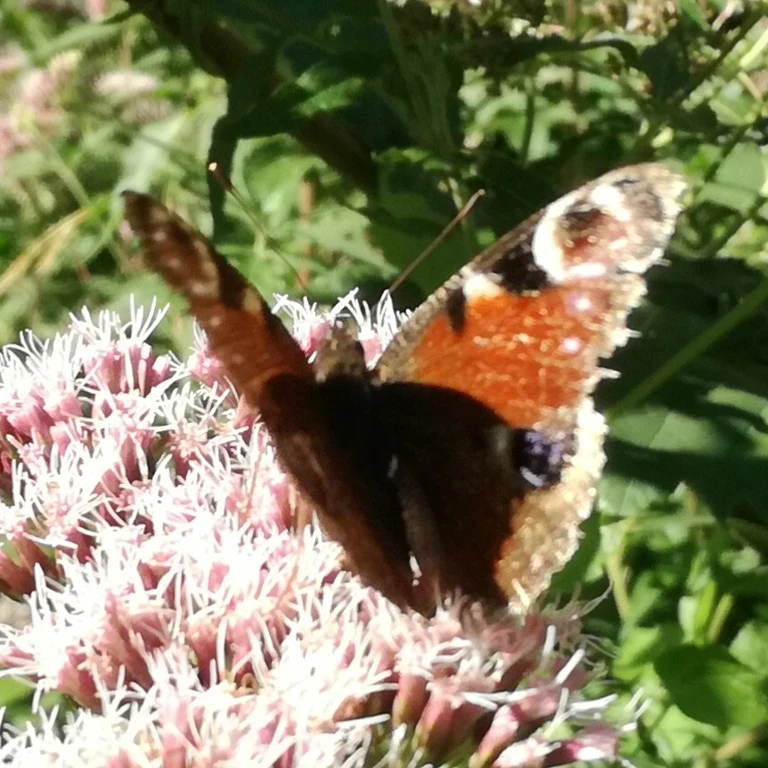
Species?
Aglais io
